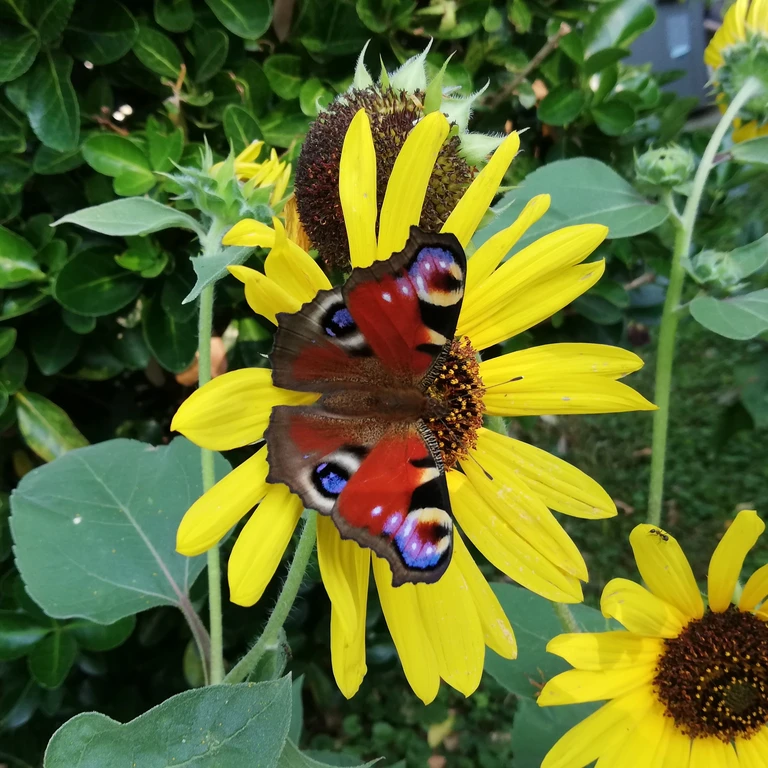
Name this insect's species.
Aglais io
